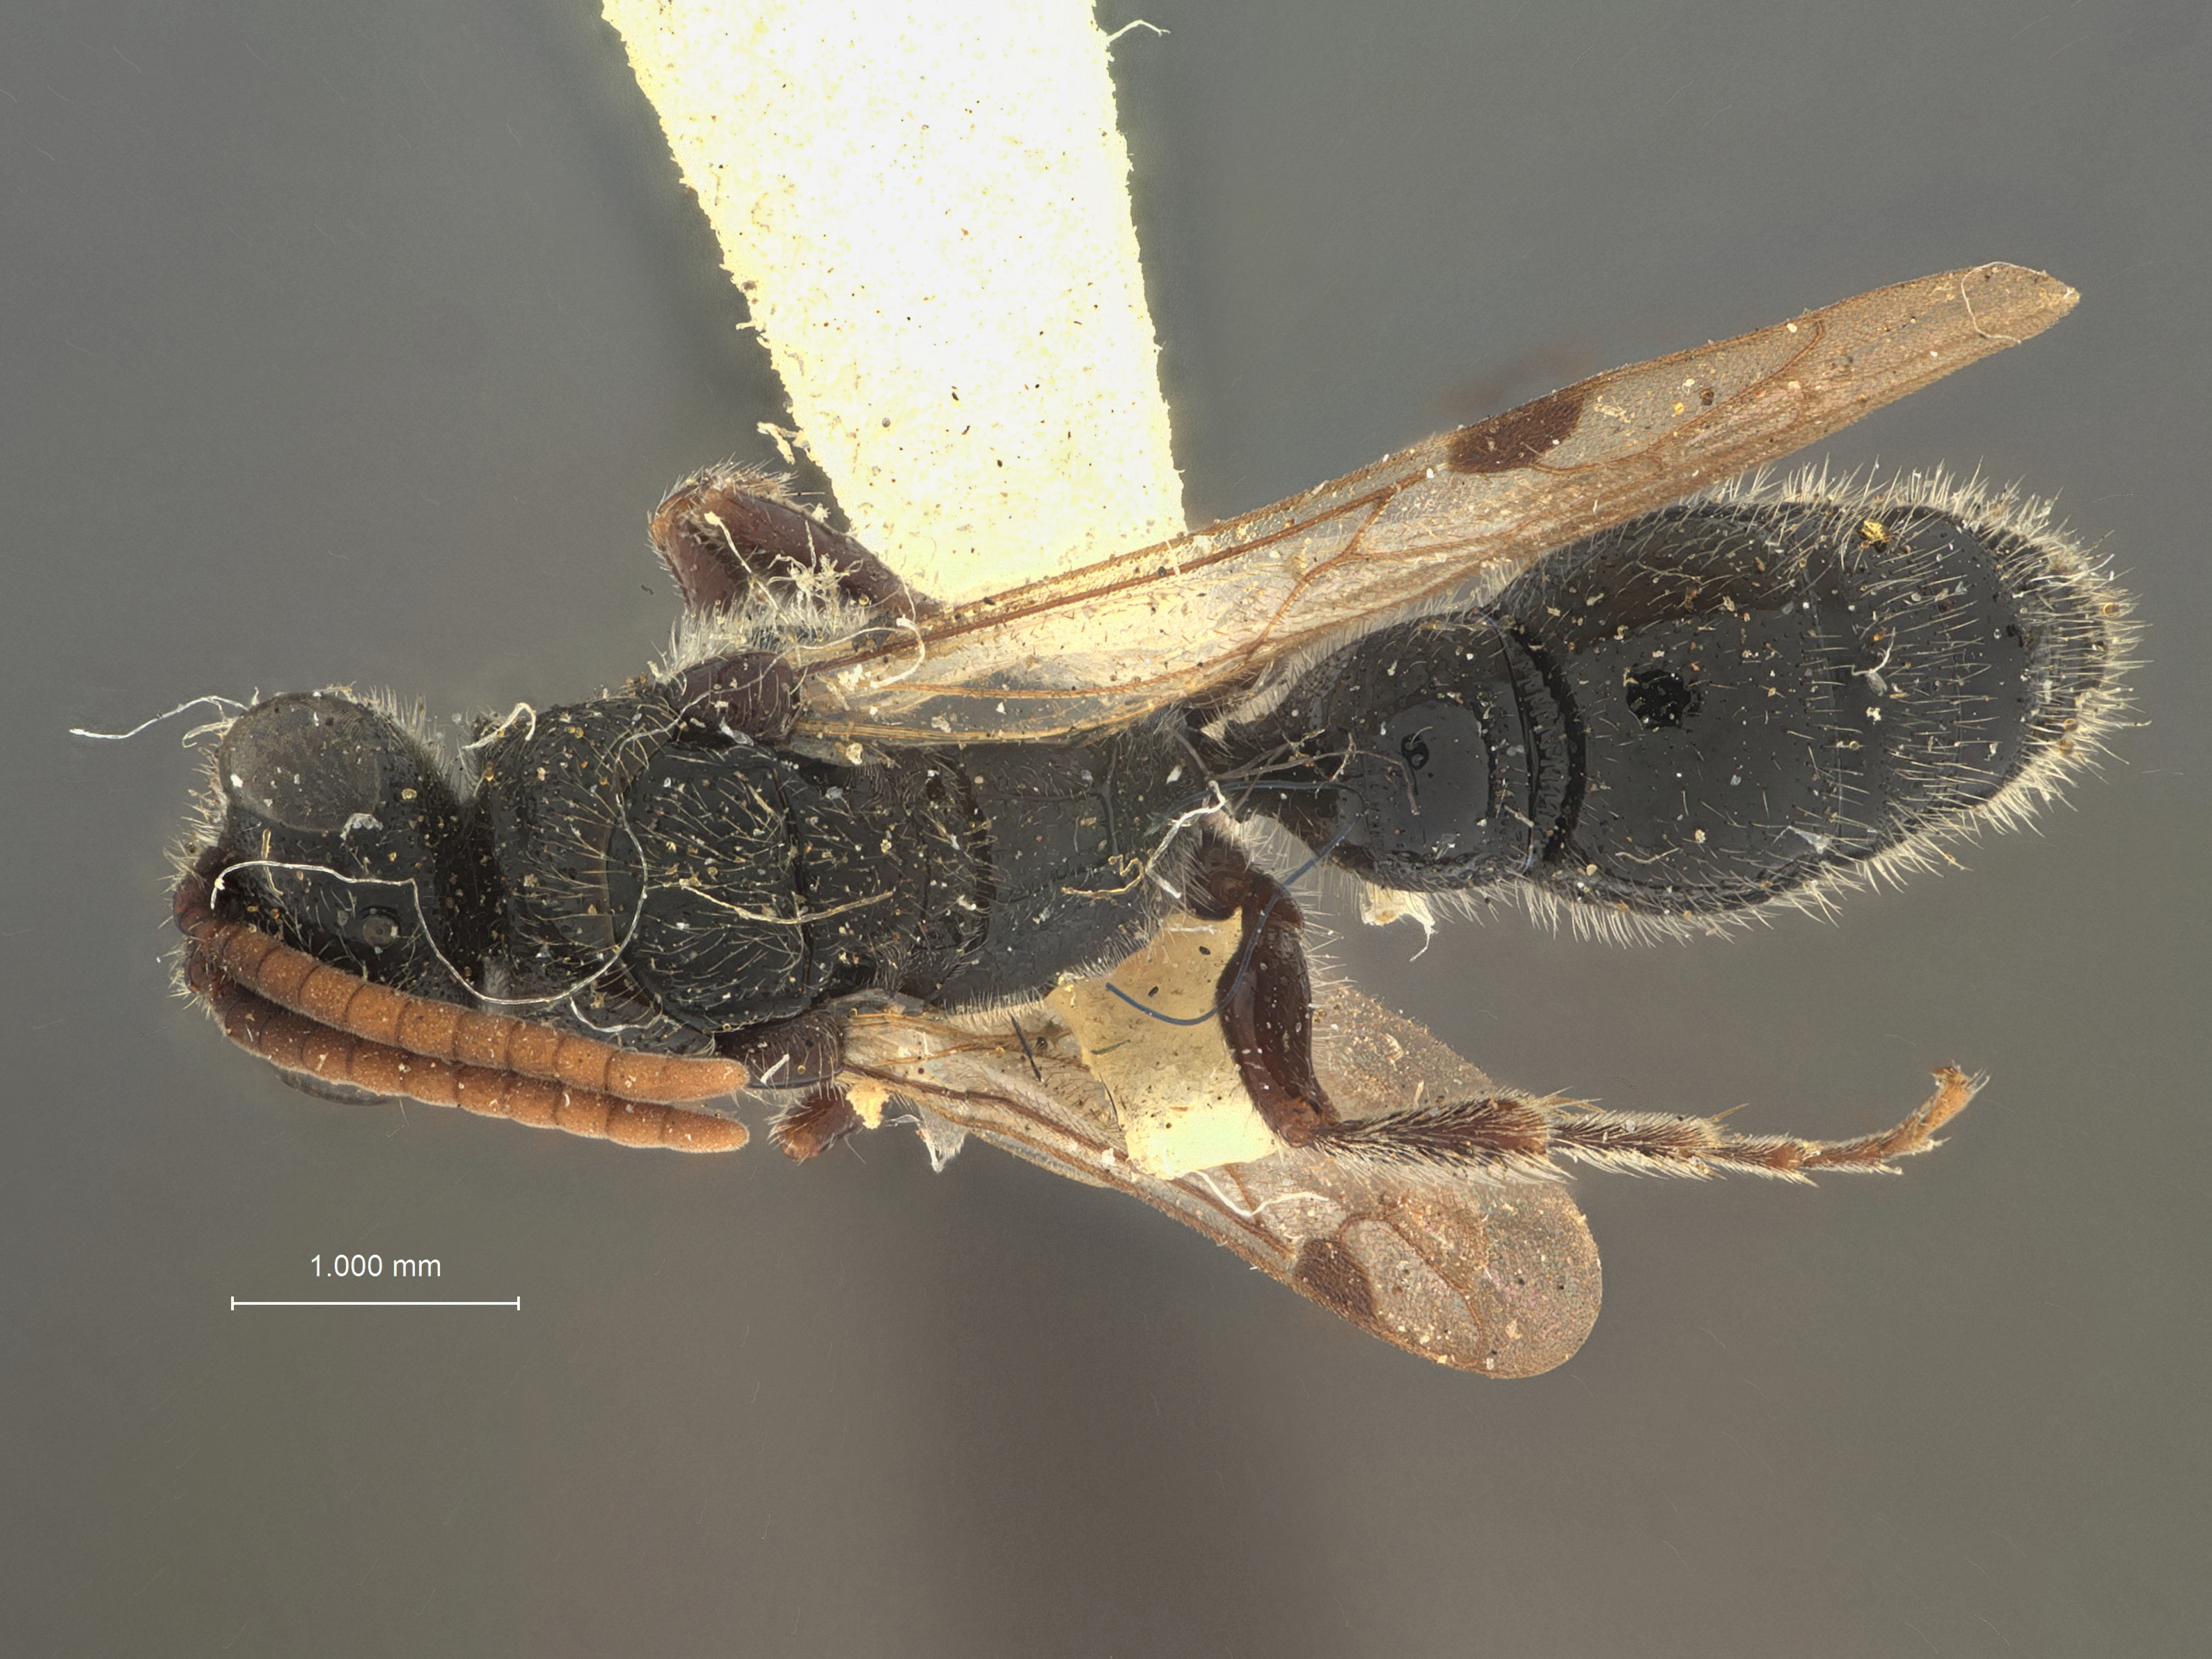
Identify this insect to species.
Tiphia brunneicornis
